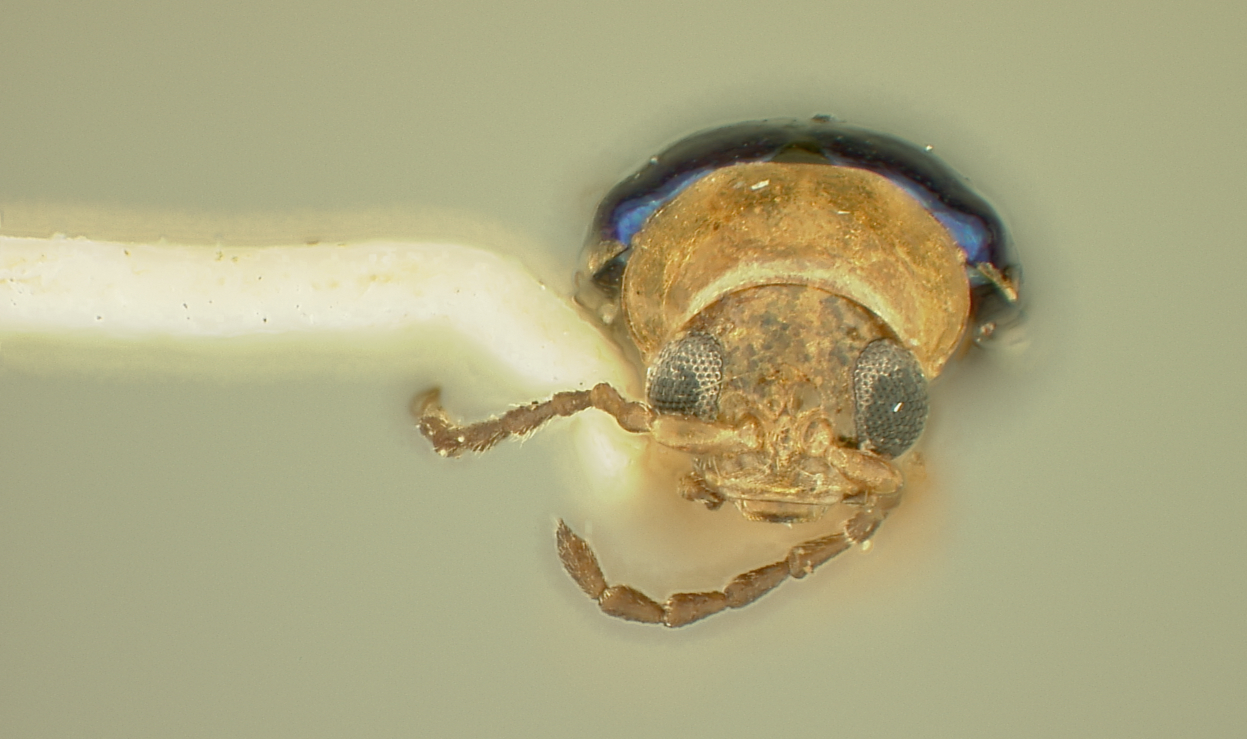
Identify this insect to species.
Palaeothona hoffmani
